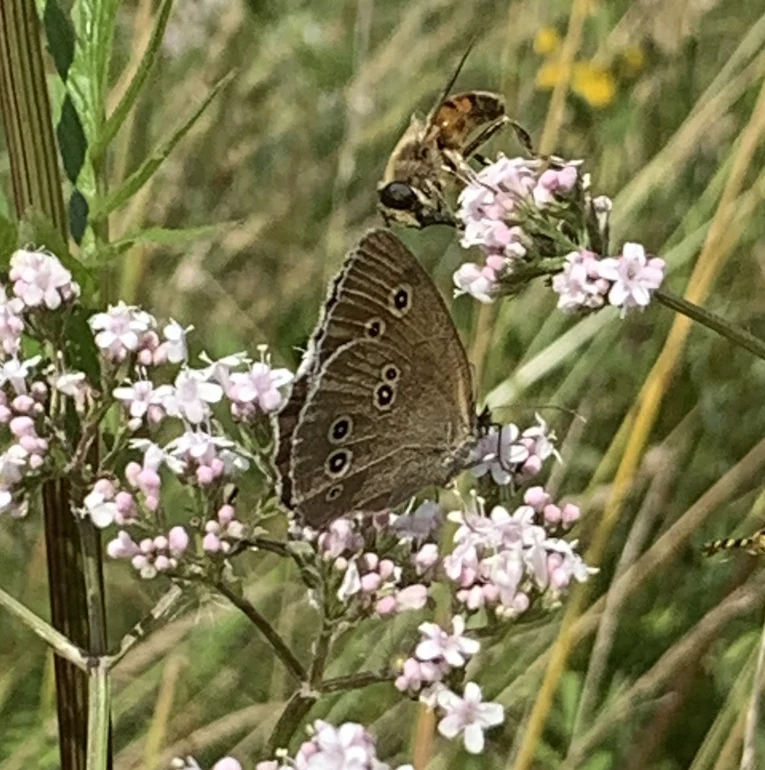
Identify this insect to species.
Aphantopus hyperantus
